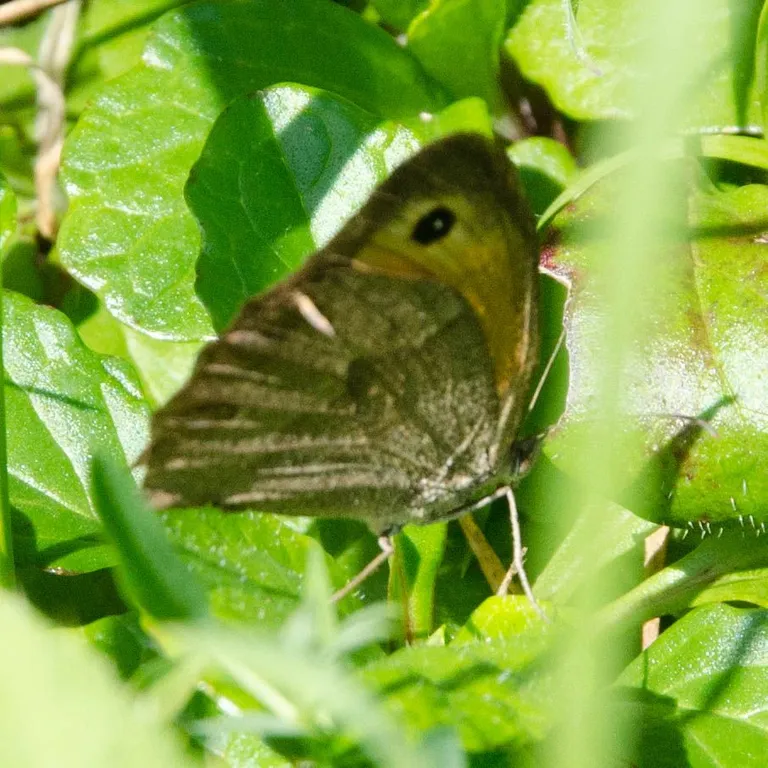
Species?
Maniola jurtina
